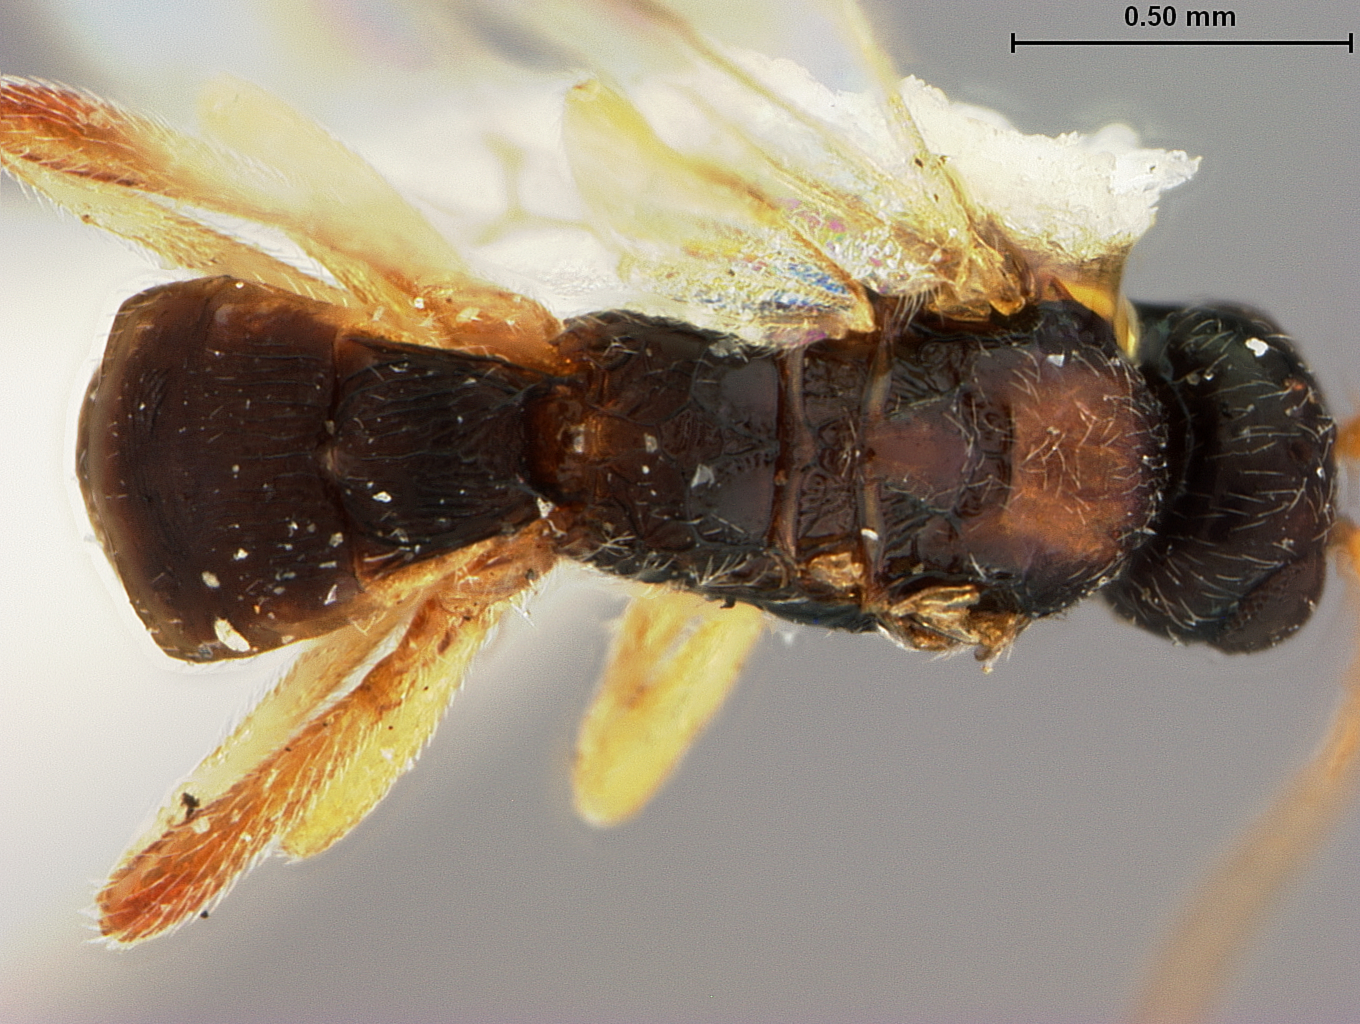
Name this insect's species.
Oncophanes californicus
